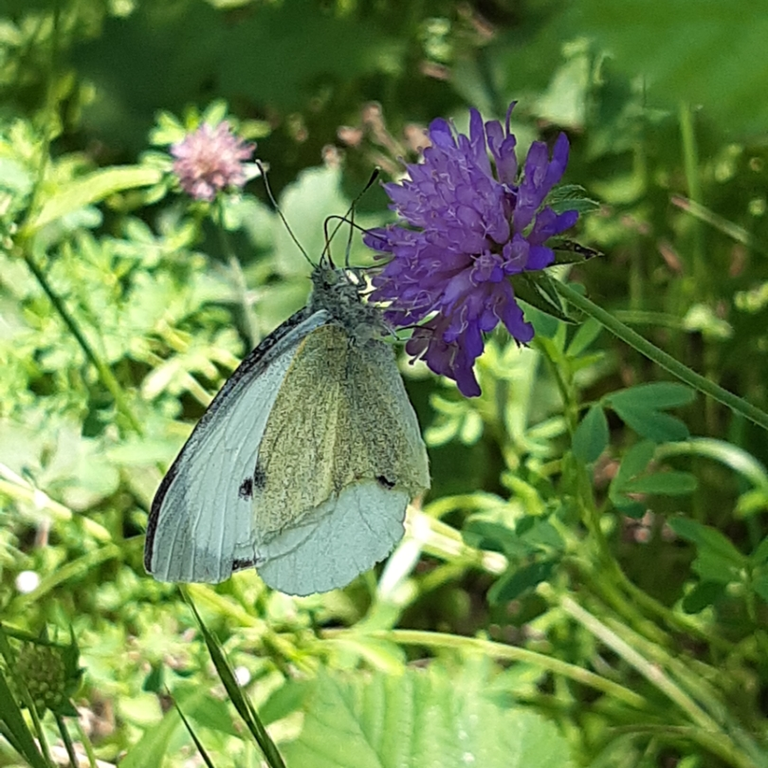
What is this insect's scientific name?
Pieris brassicae
